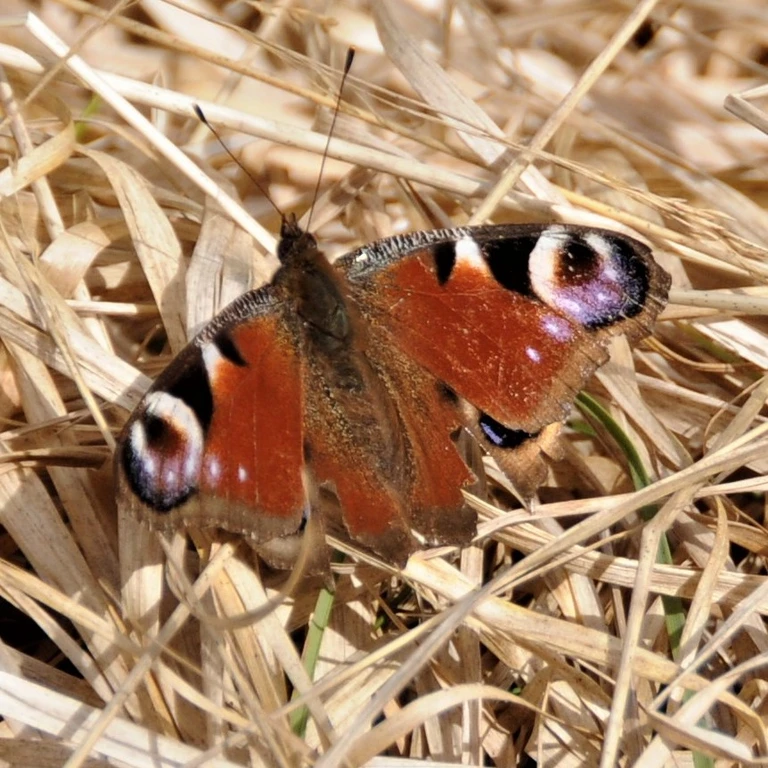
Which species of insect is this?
Aglais io
